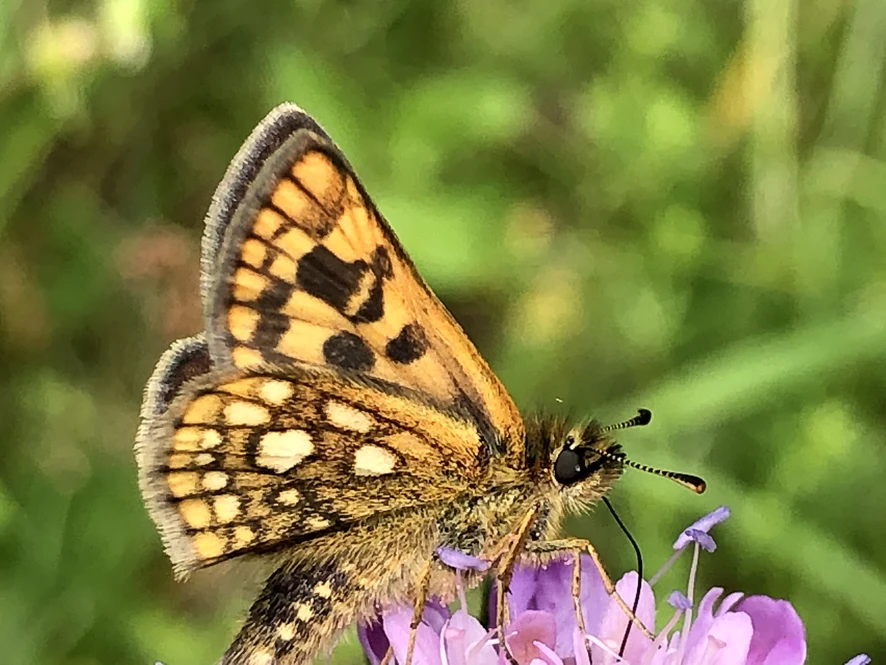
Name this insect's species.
Carterocephalus palaemon
